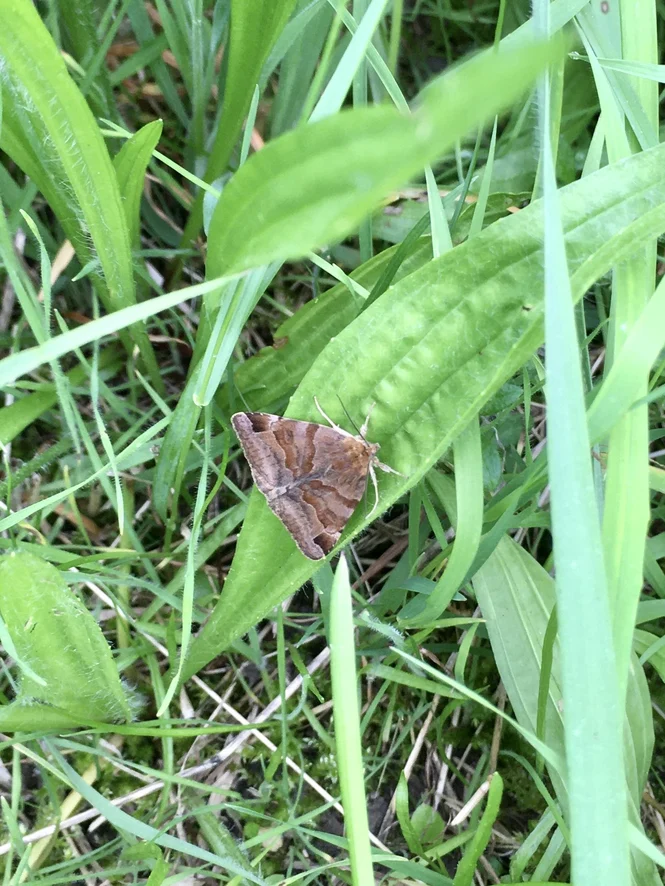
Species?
Euclidia glyphica
